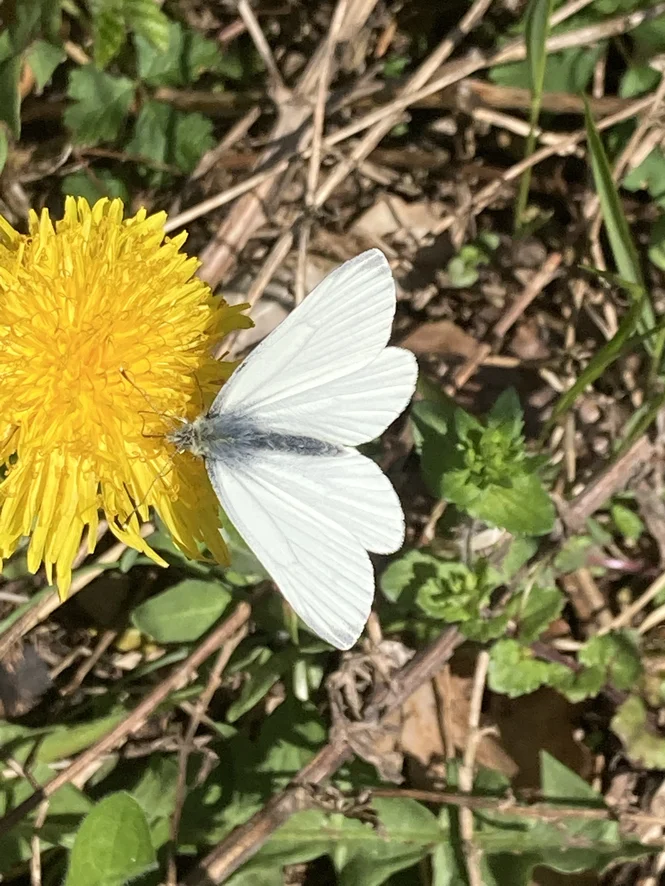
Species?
Pieris napi
